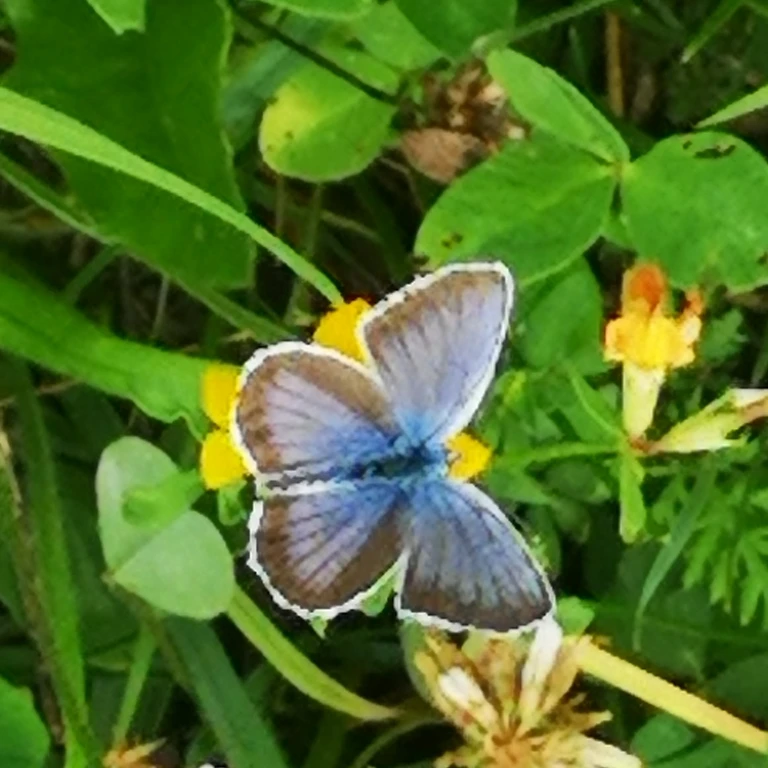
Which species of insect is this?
Plebejus argus
